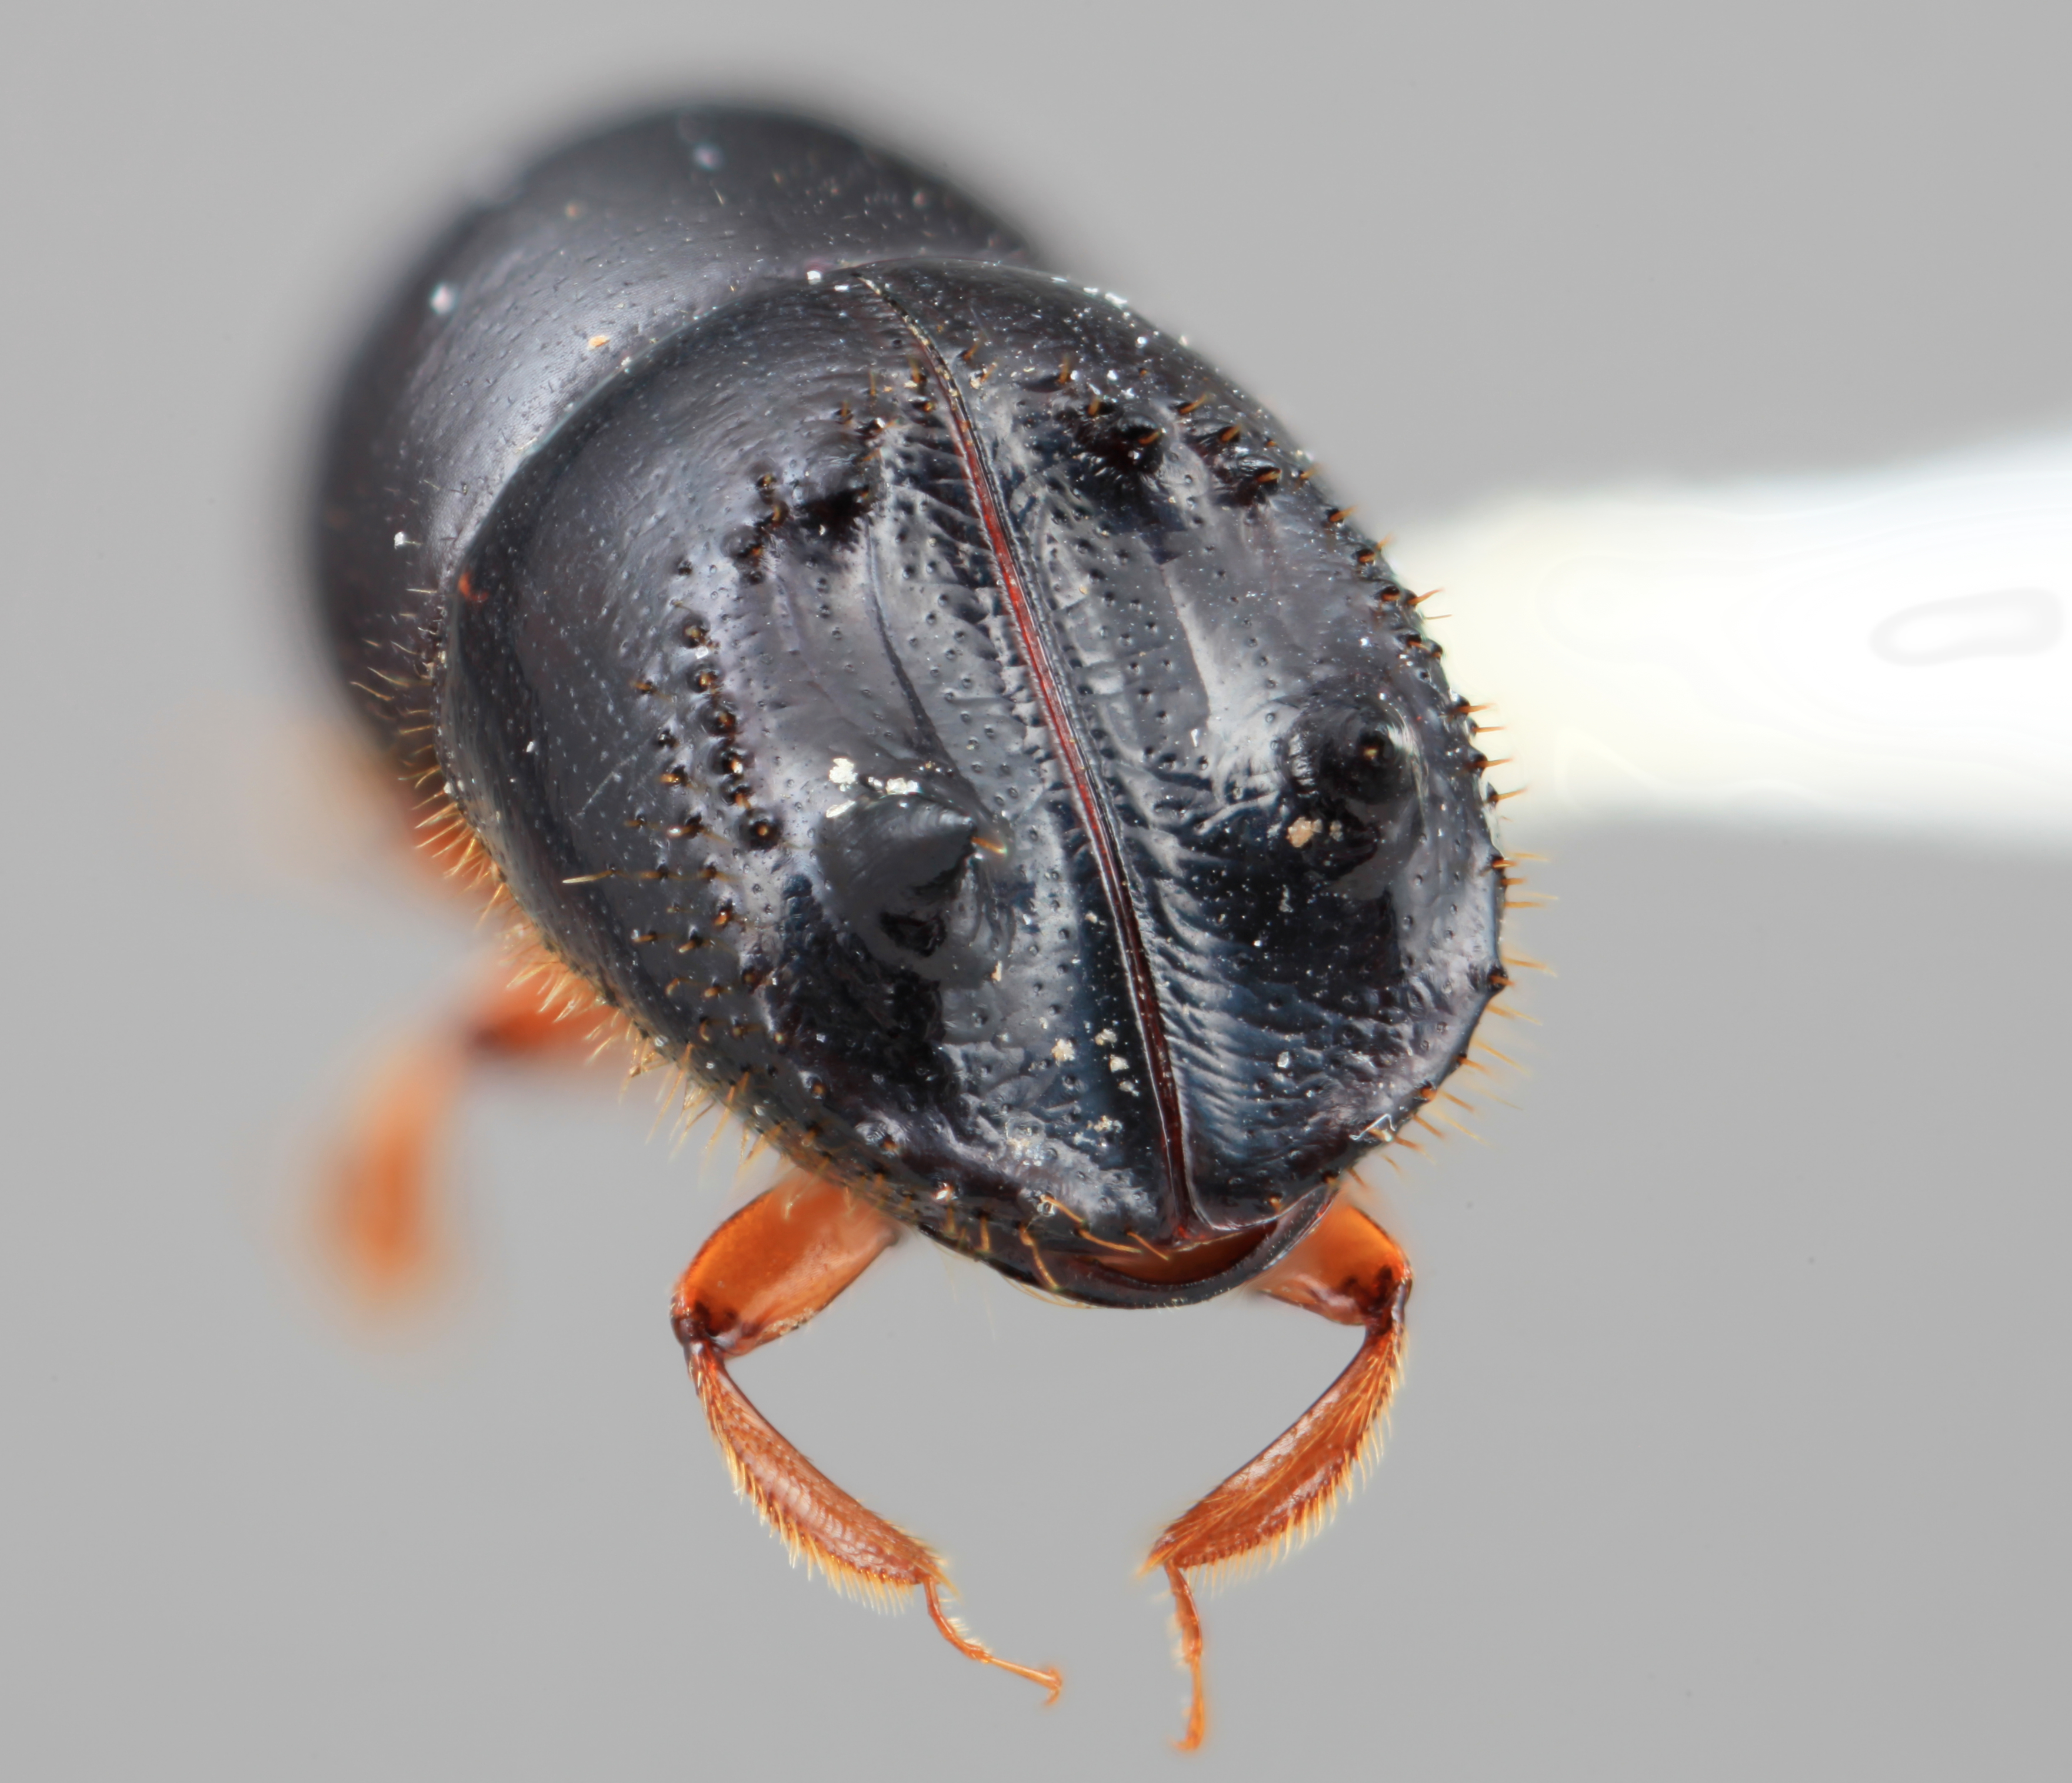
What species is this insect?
Xyleborus bicornatus
